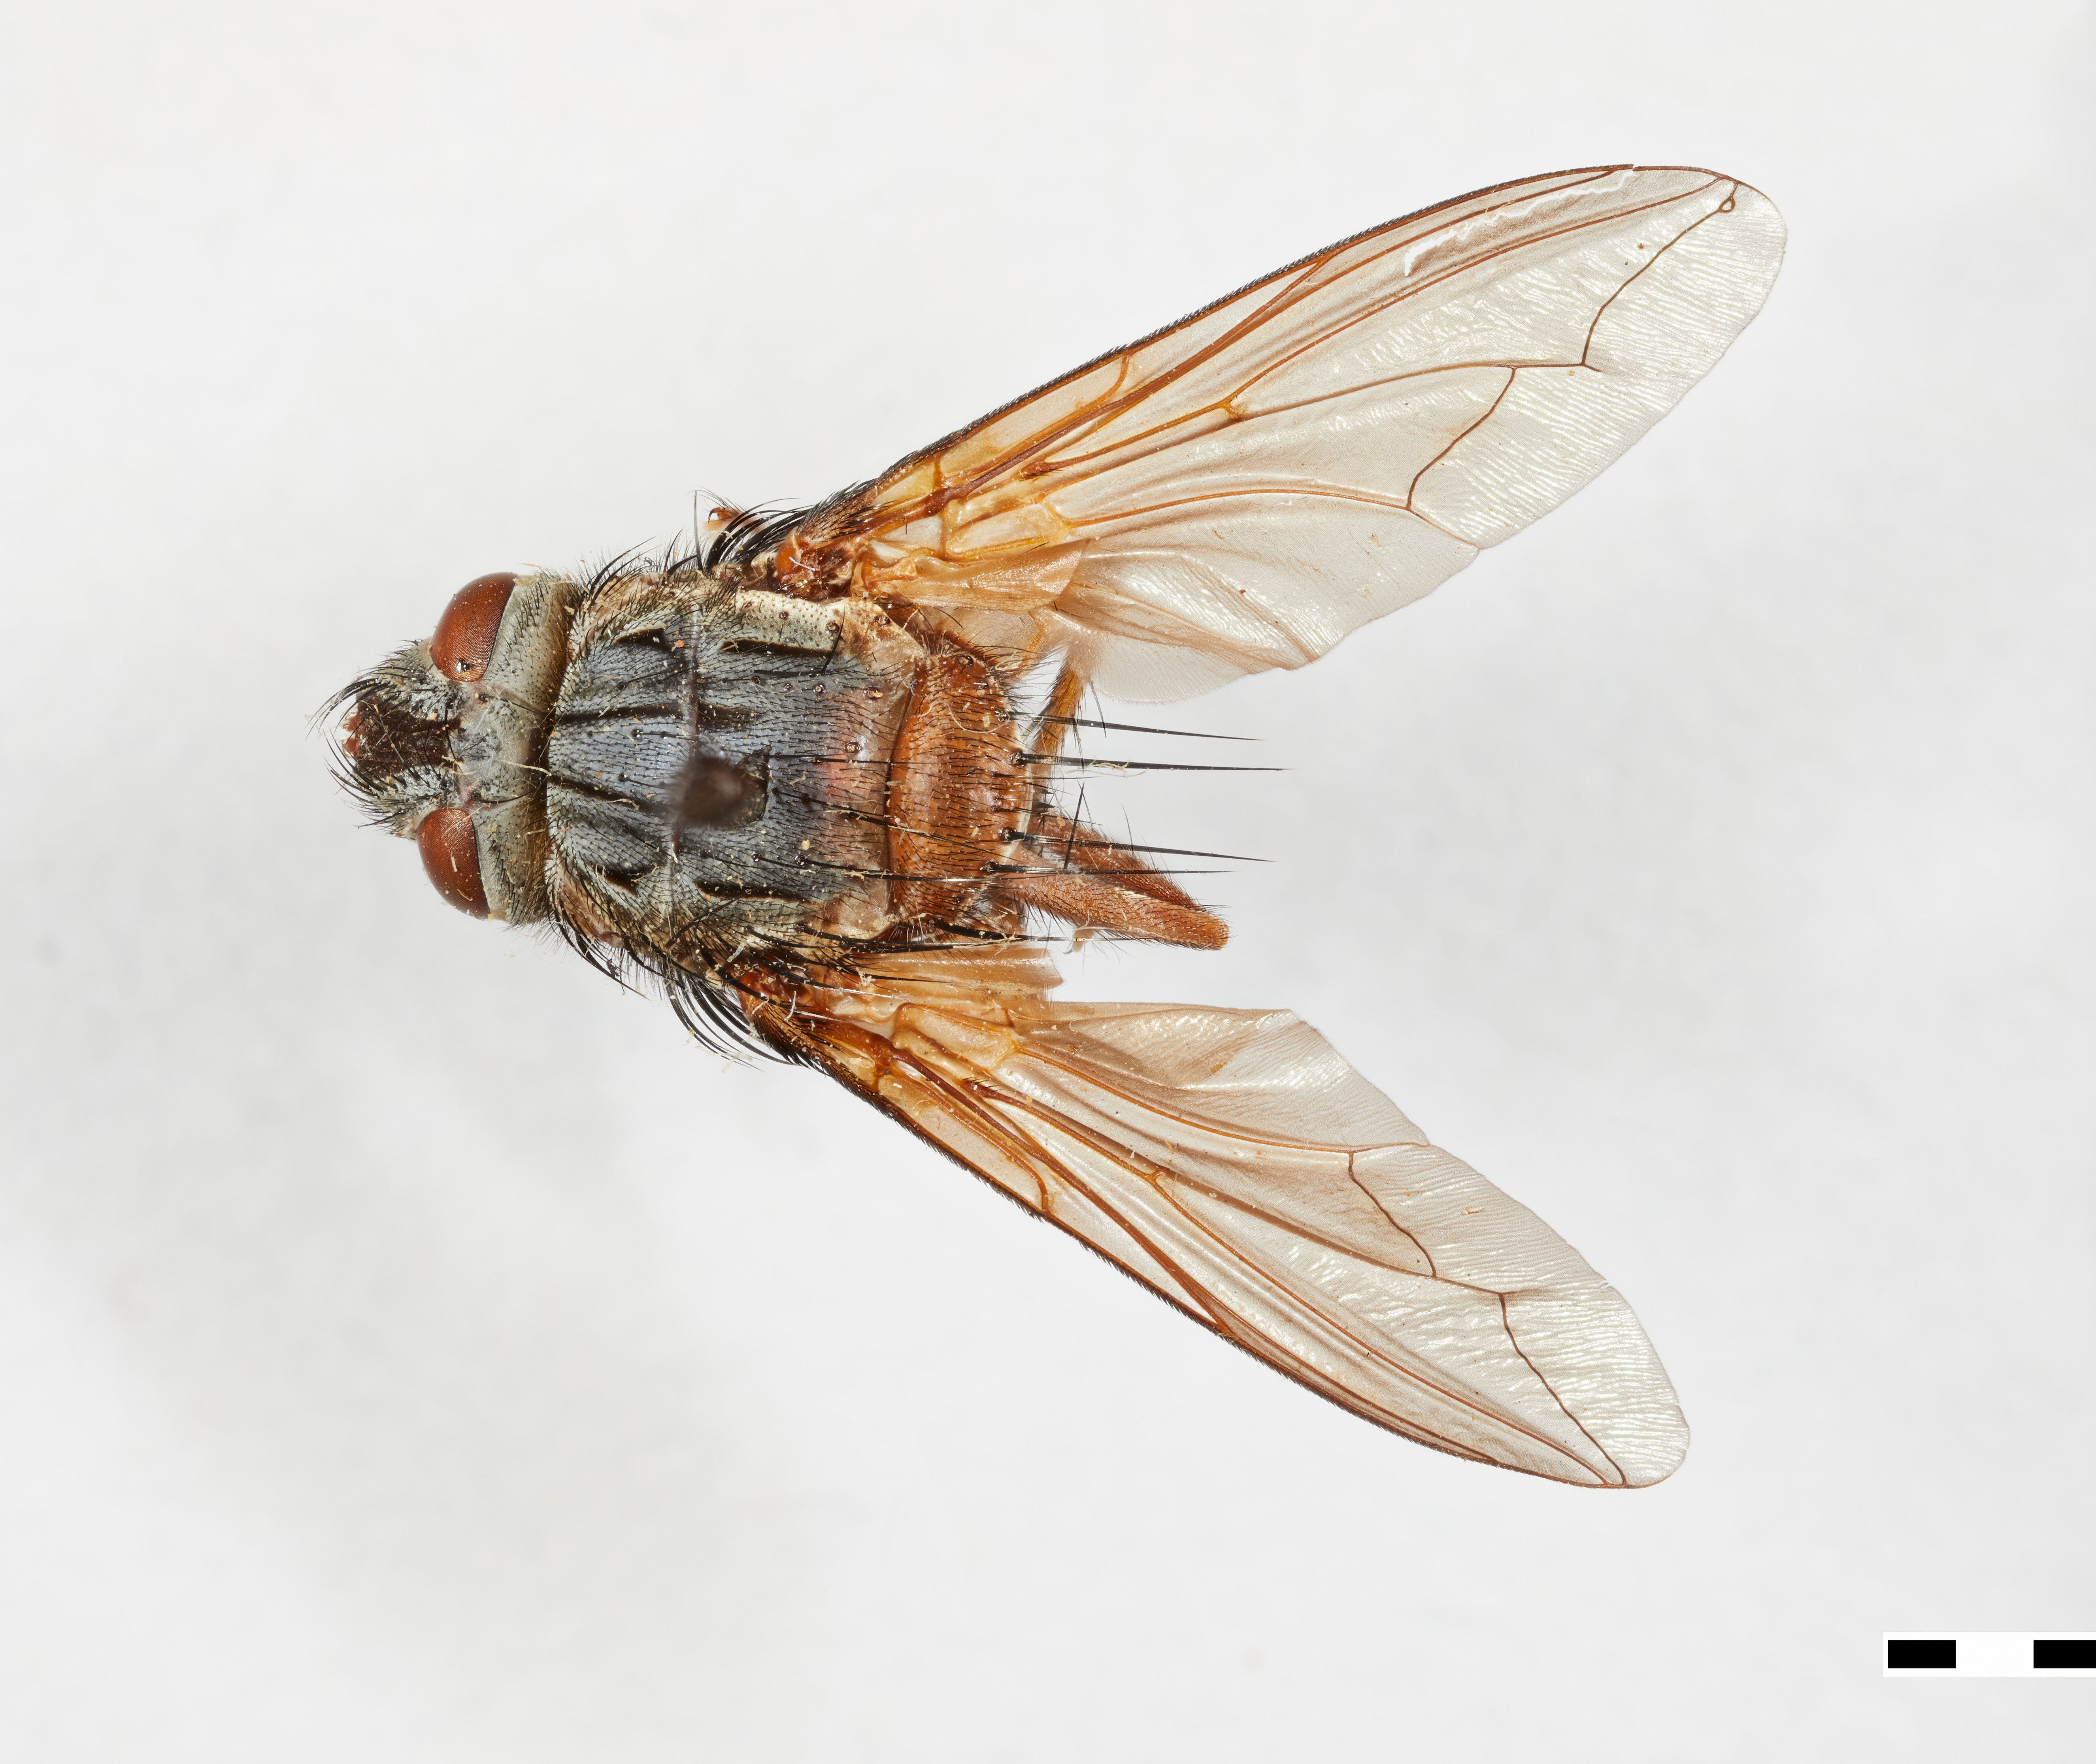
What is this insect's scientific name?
Megaprosopus andinus
